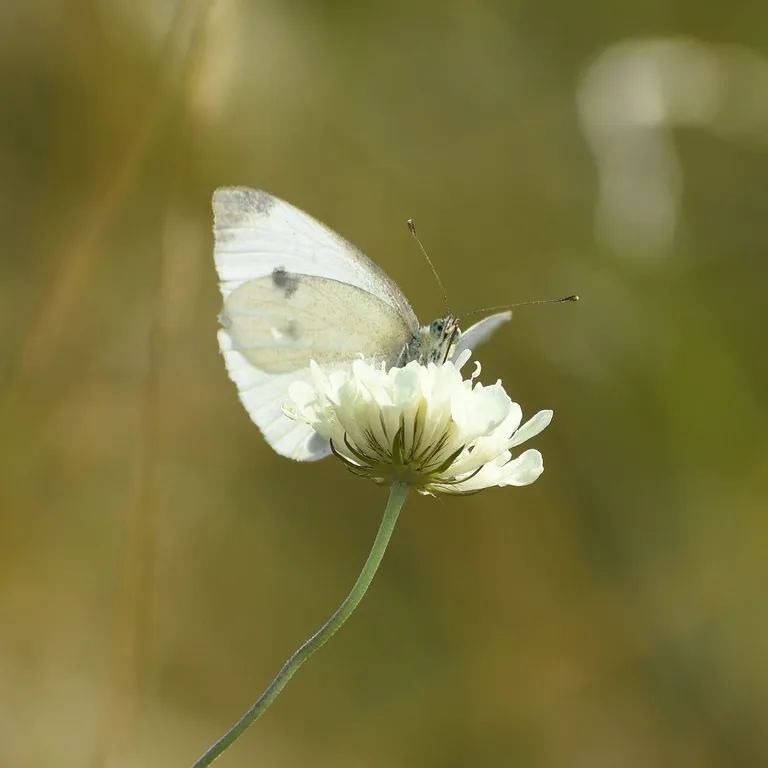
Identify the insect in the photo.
Pieris rapae
